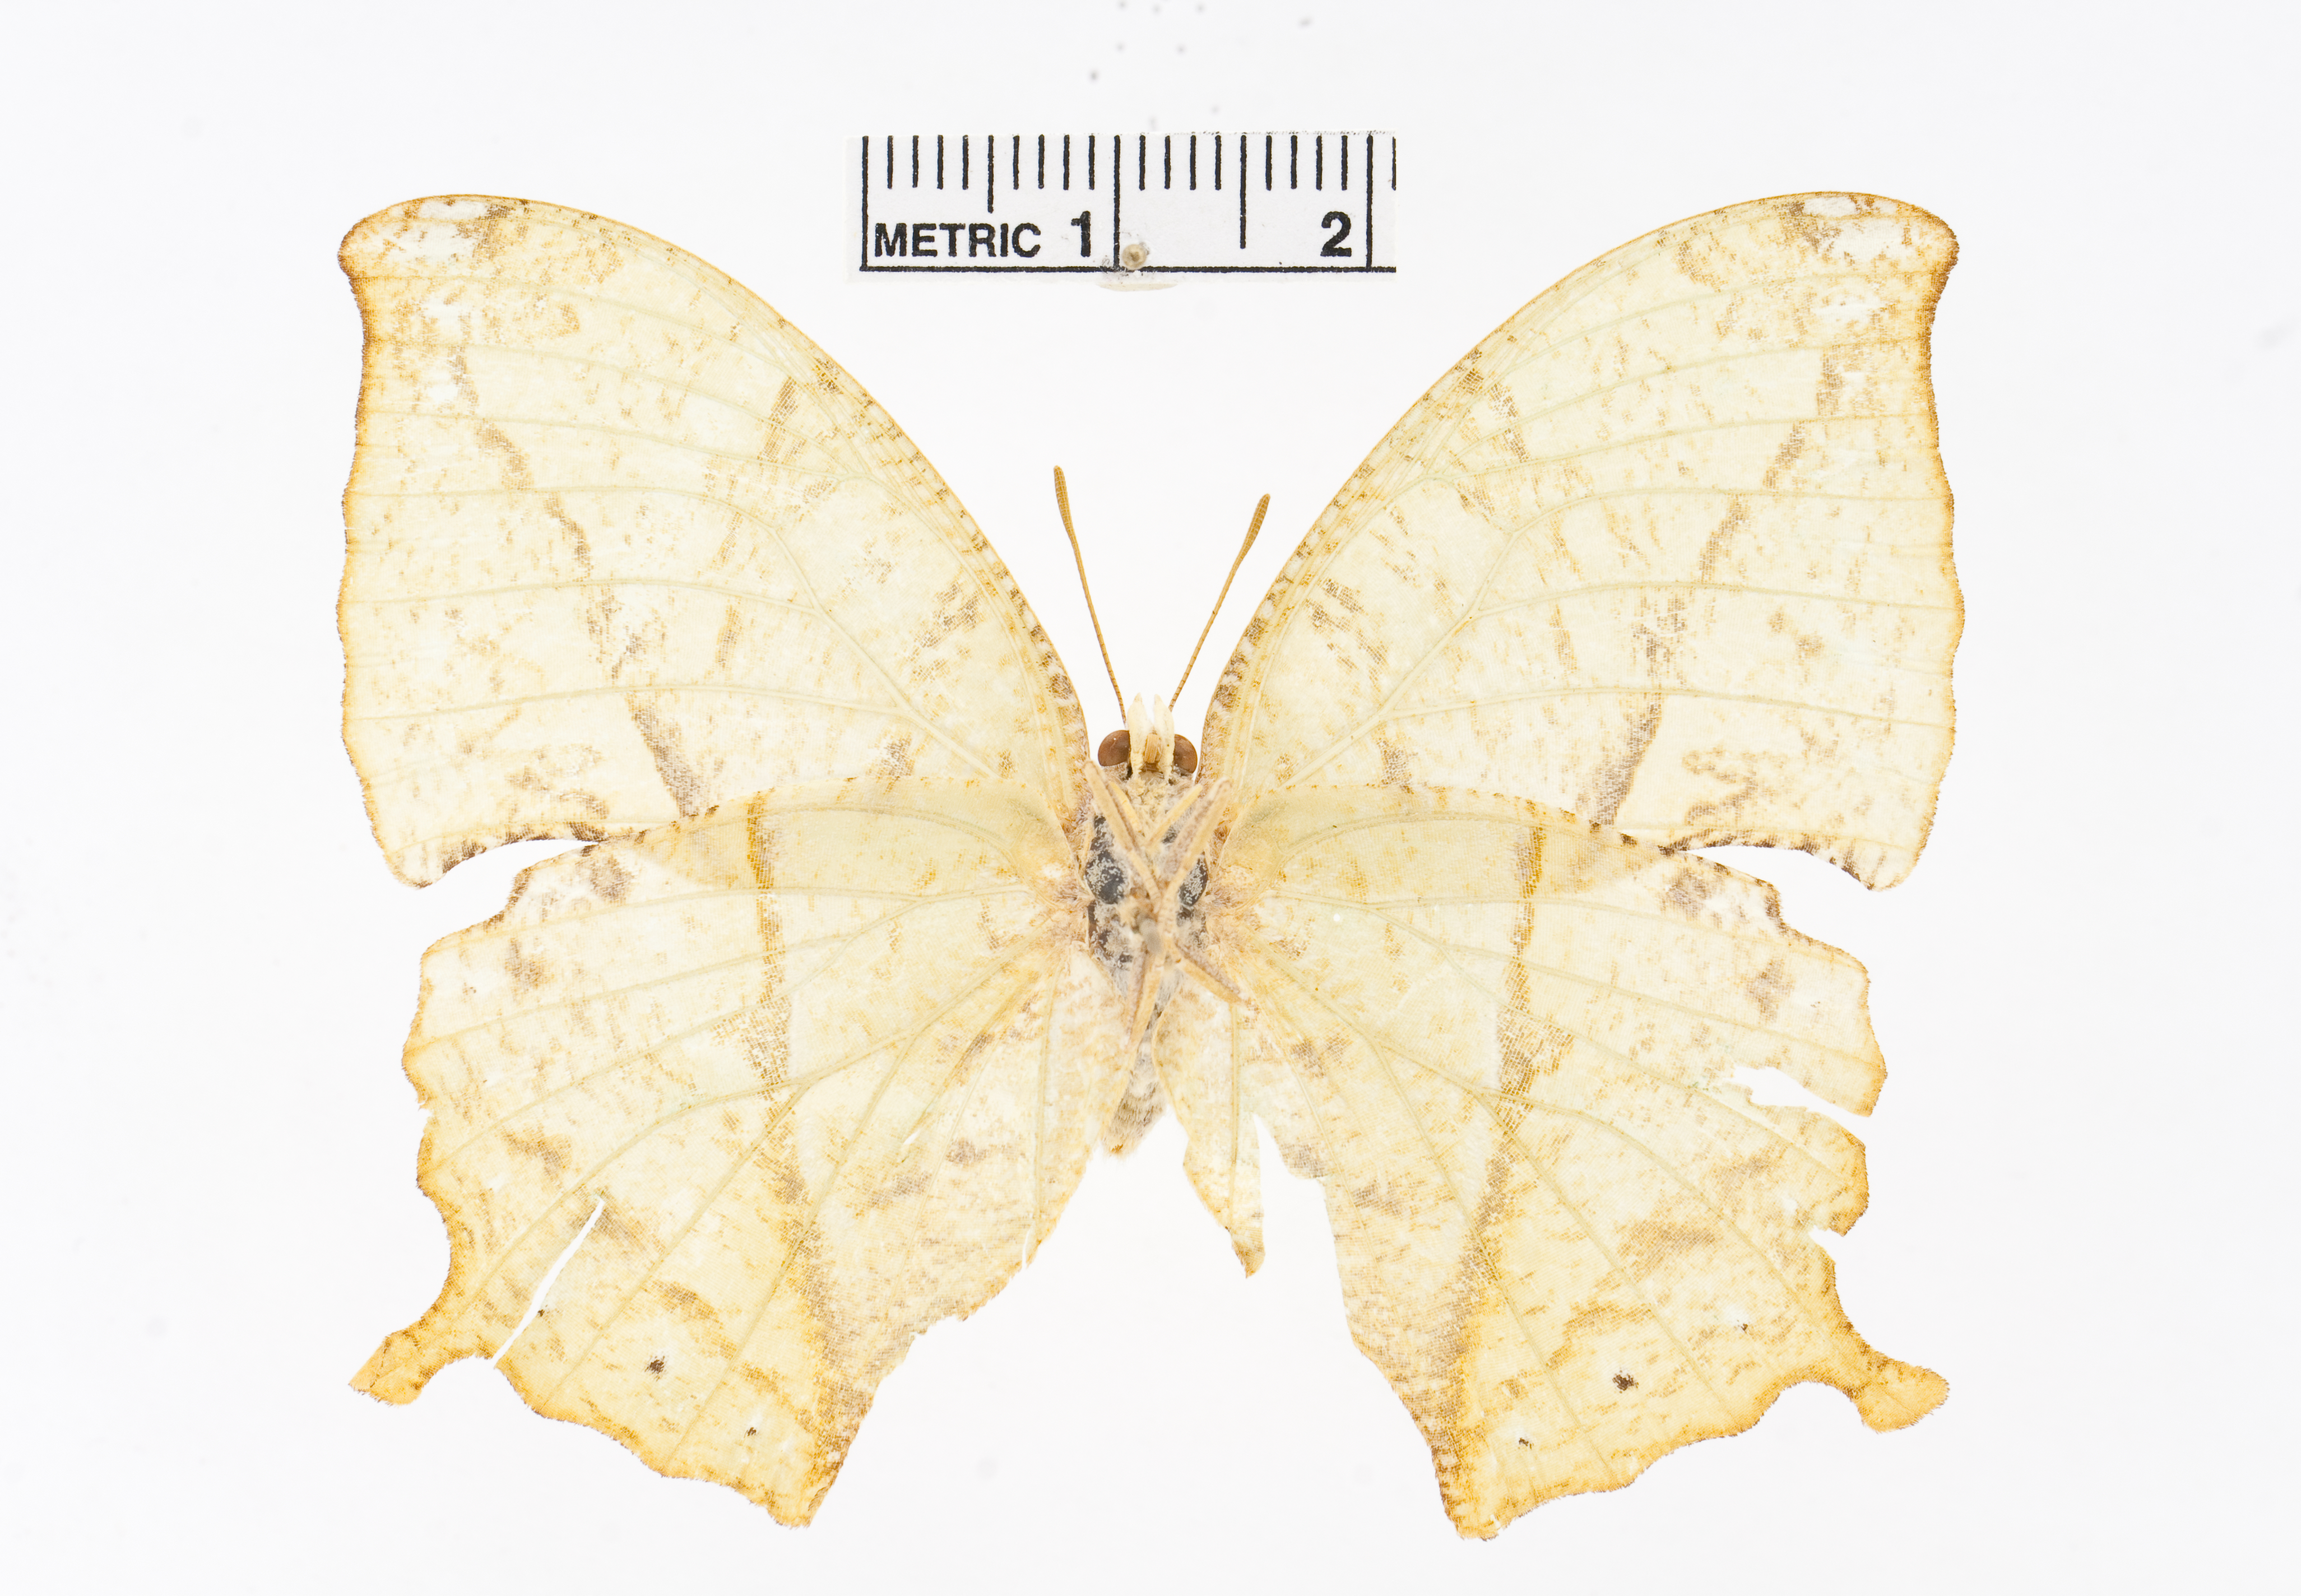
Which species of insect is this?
Zaretis callidryas
